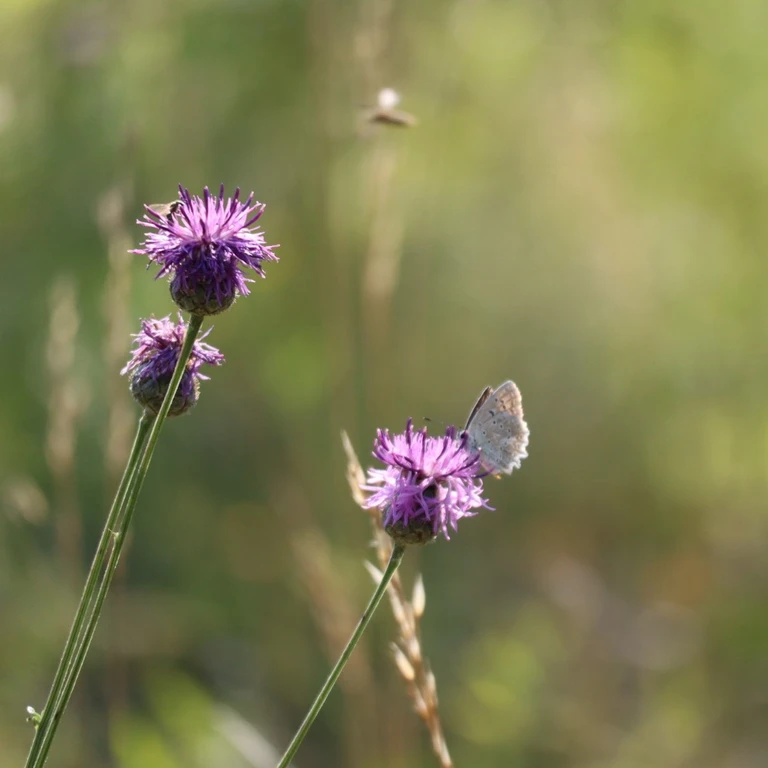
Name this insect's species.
Polyommatus daphnis
